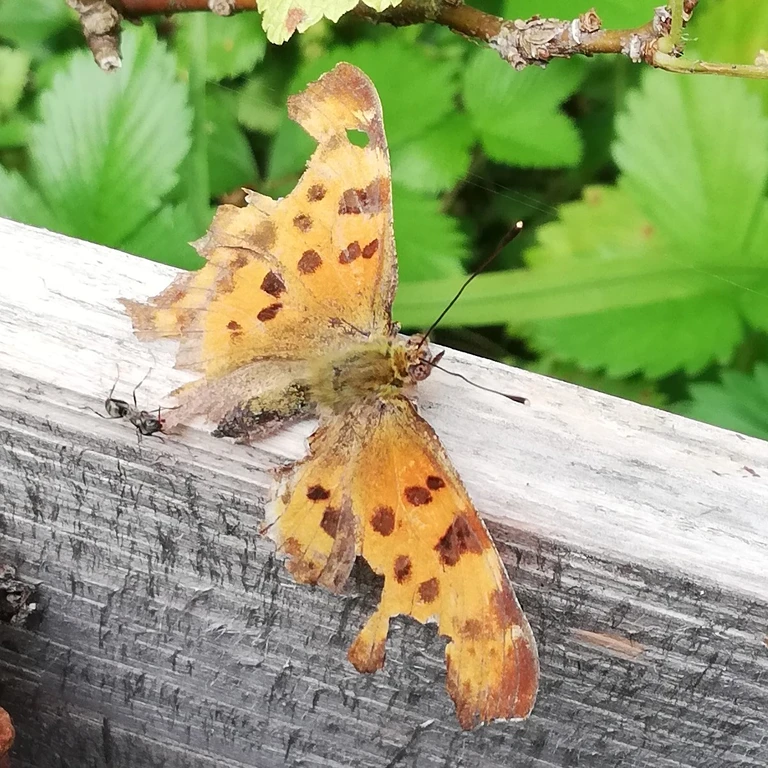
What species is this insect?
Polygonia c-album
